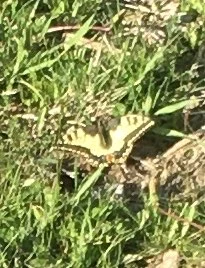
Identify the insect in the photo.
Papilio machaon
